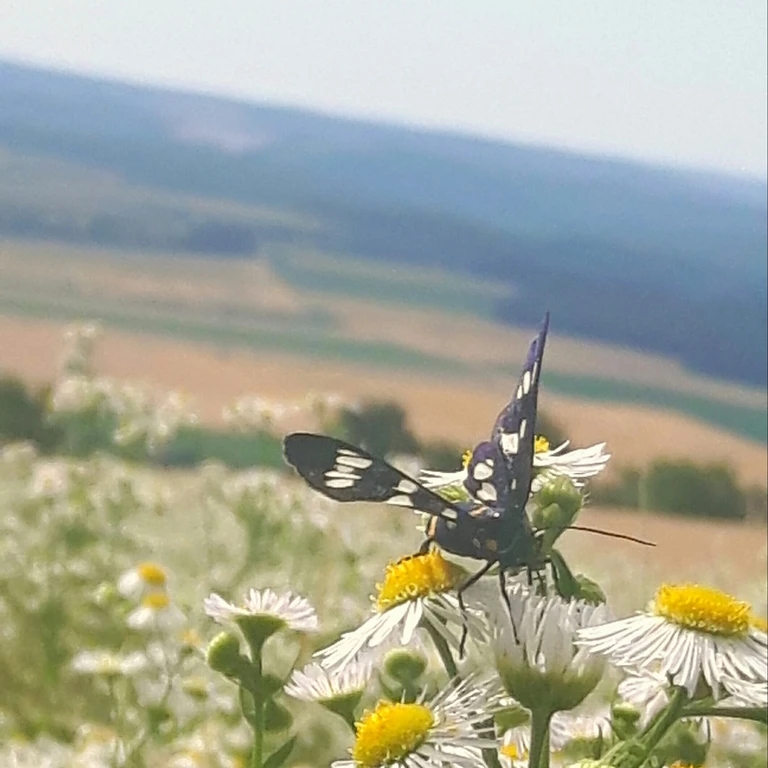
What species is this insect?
Amata phegea
